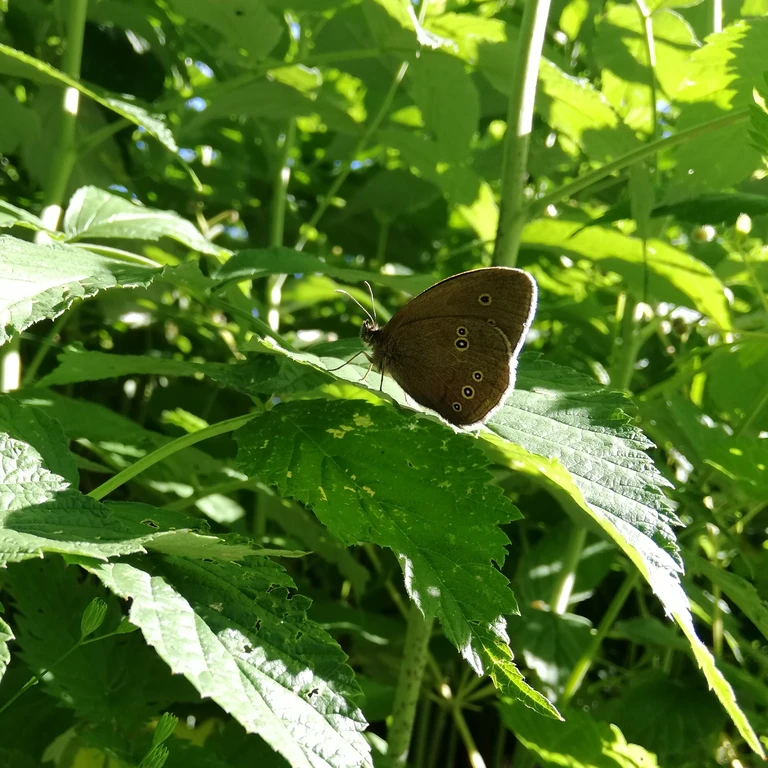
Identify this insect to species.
Aphantopus hyperantus
